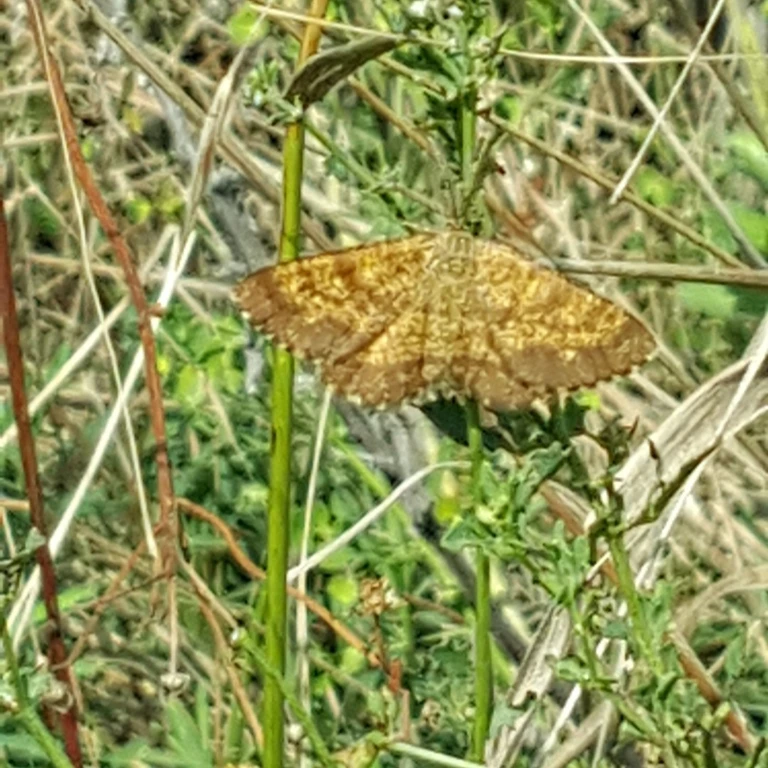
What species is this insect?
Ematurga atomaria
